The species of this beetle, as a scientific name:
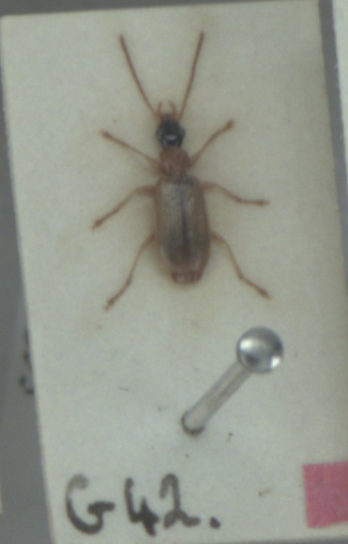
Demetrias atricapillus
